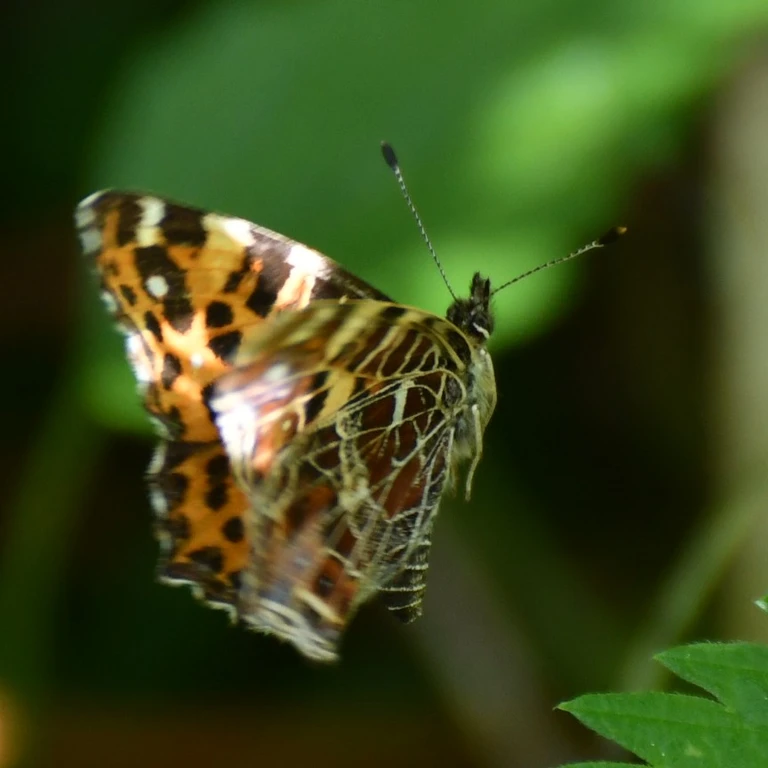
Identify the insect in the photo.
Araschnia levana
